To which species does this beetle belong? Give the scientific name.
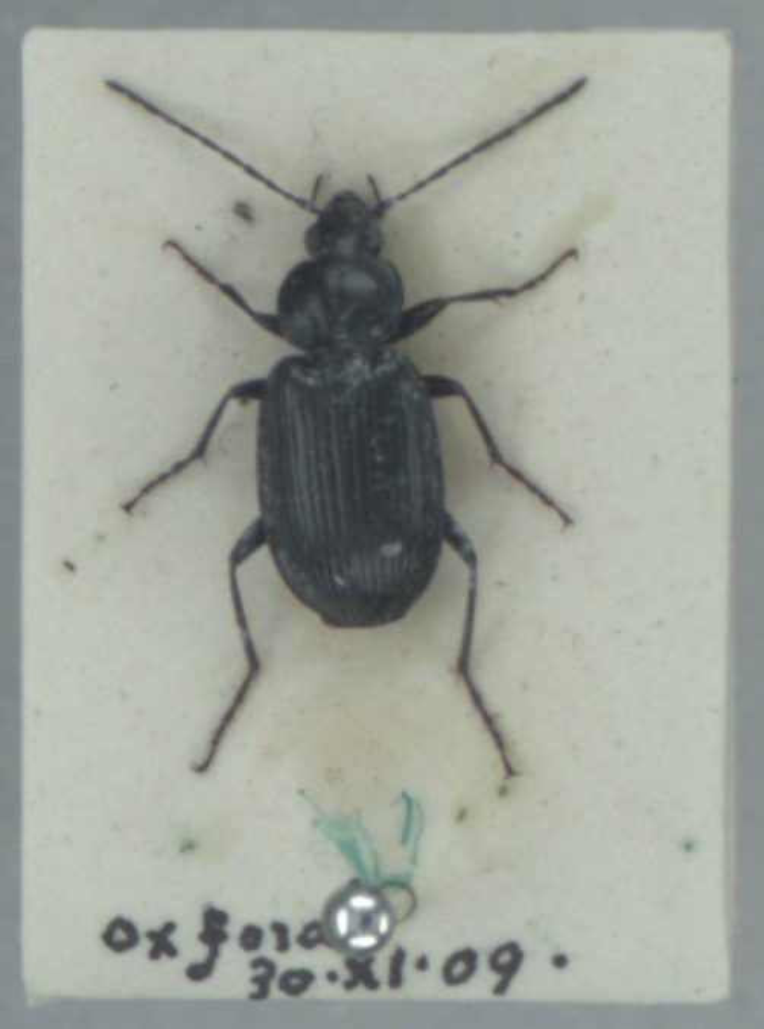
Agonum emarginatum
